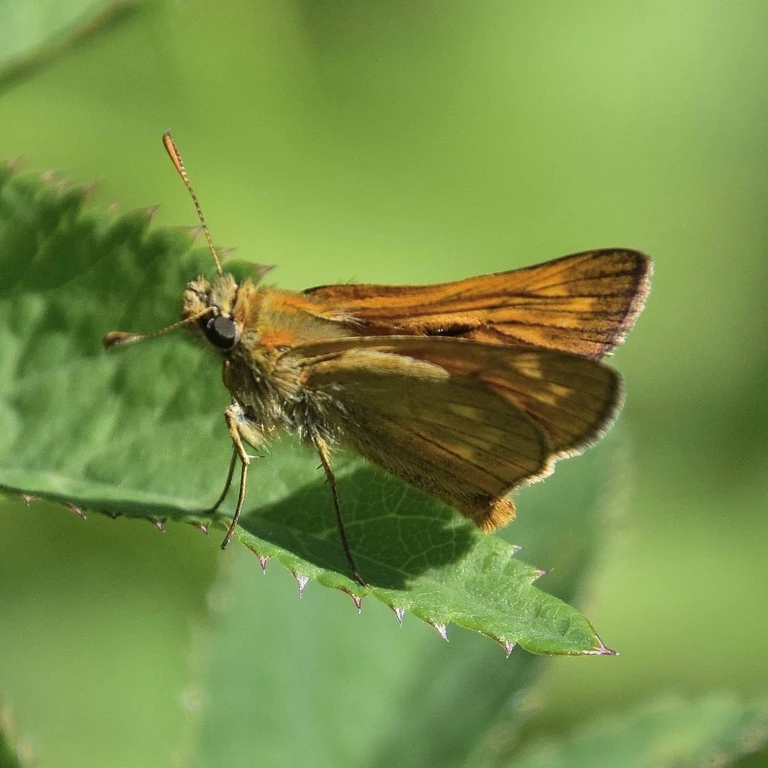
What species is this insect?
Ochlodes sylvanus (also Ochlodes venata)
